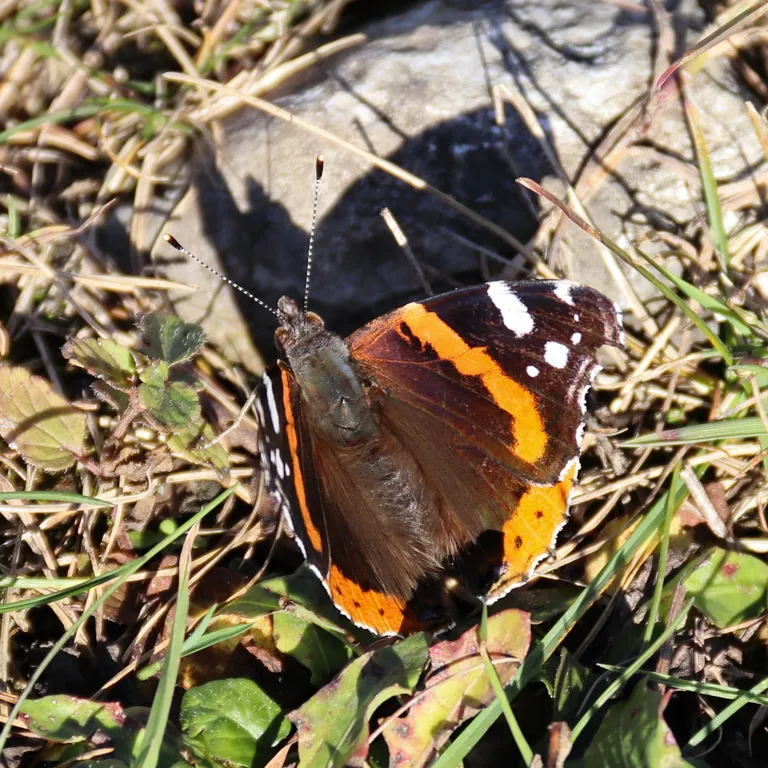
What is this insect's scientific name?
Vanessa atalanta
